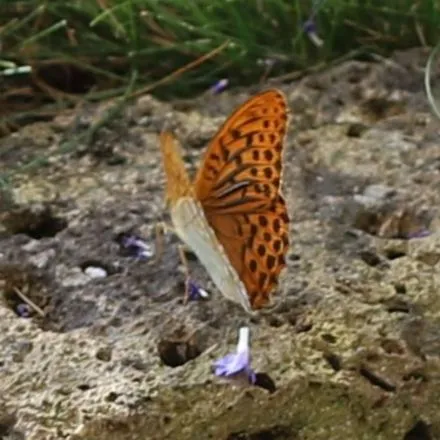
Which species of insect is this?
Argynnis paphia
